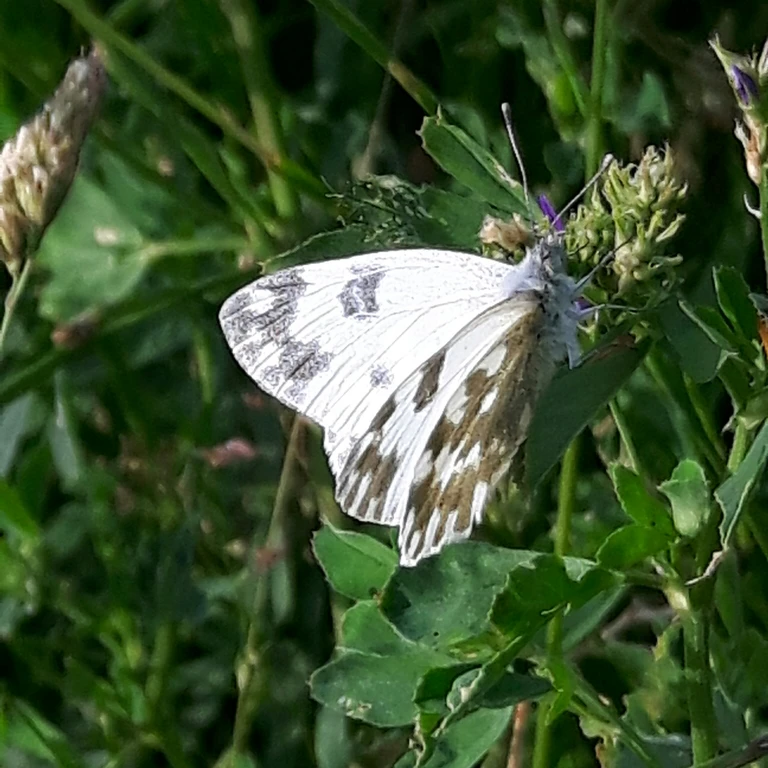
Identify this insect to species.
Pontia edusa
